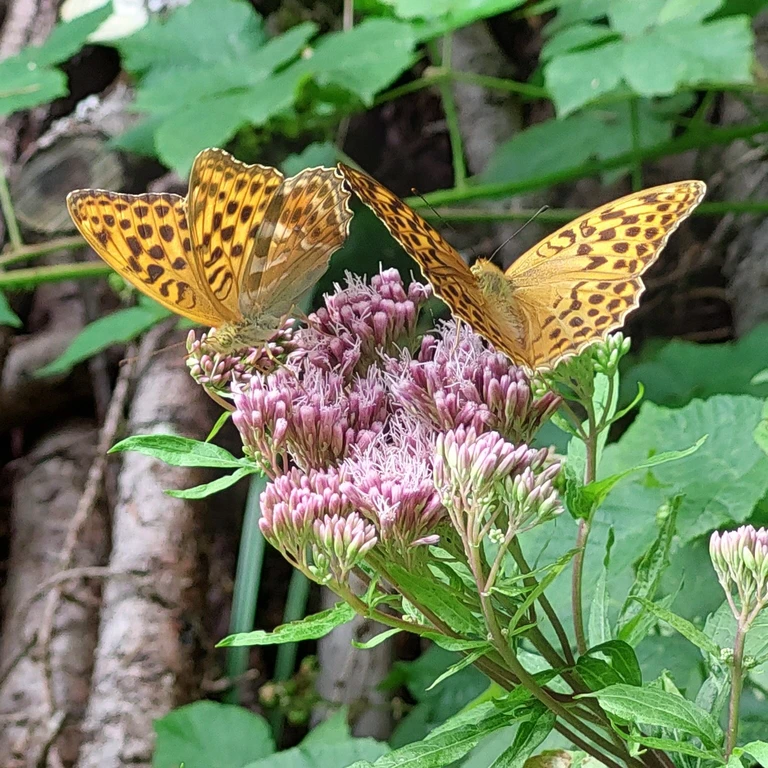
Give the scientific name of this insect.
Argynnis paphia
